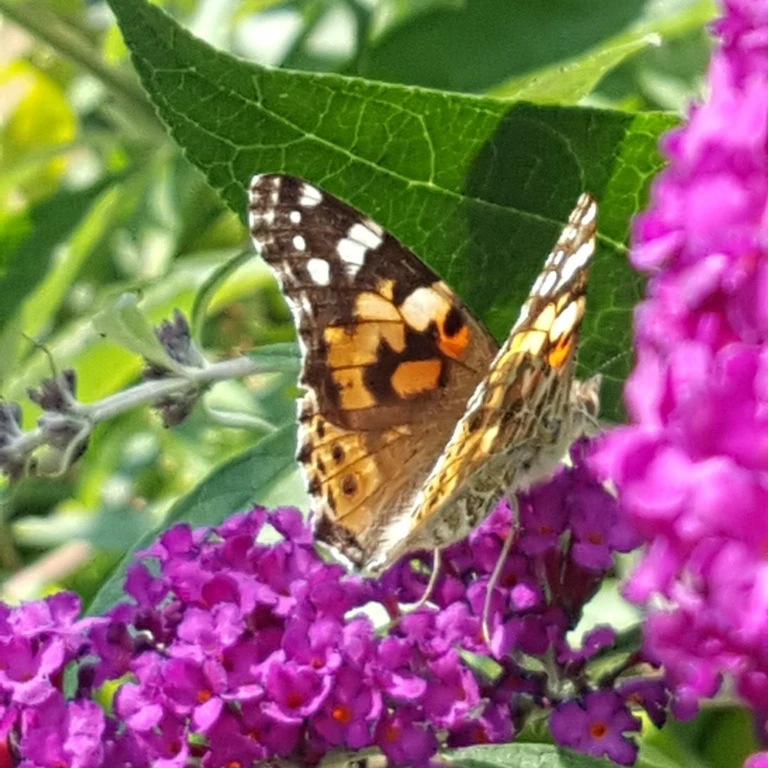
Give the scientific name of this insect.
Vanessa cardui
